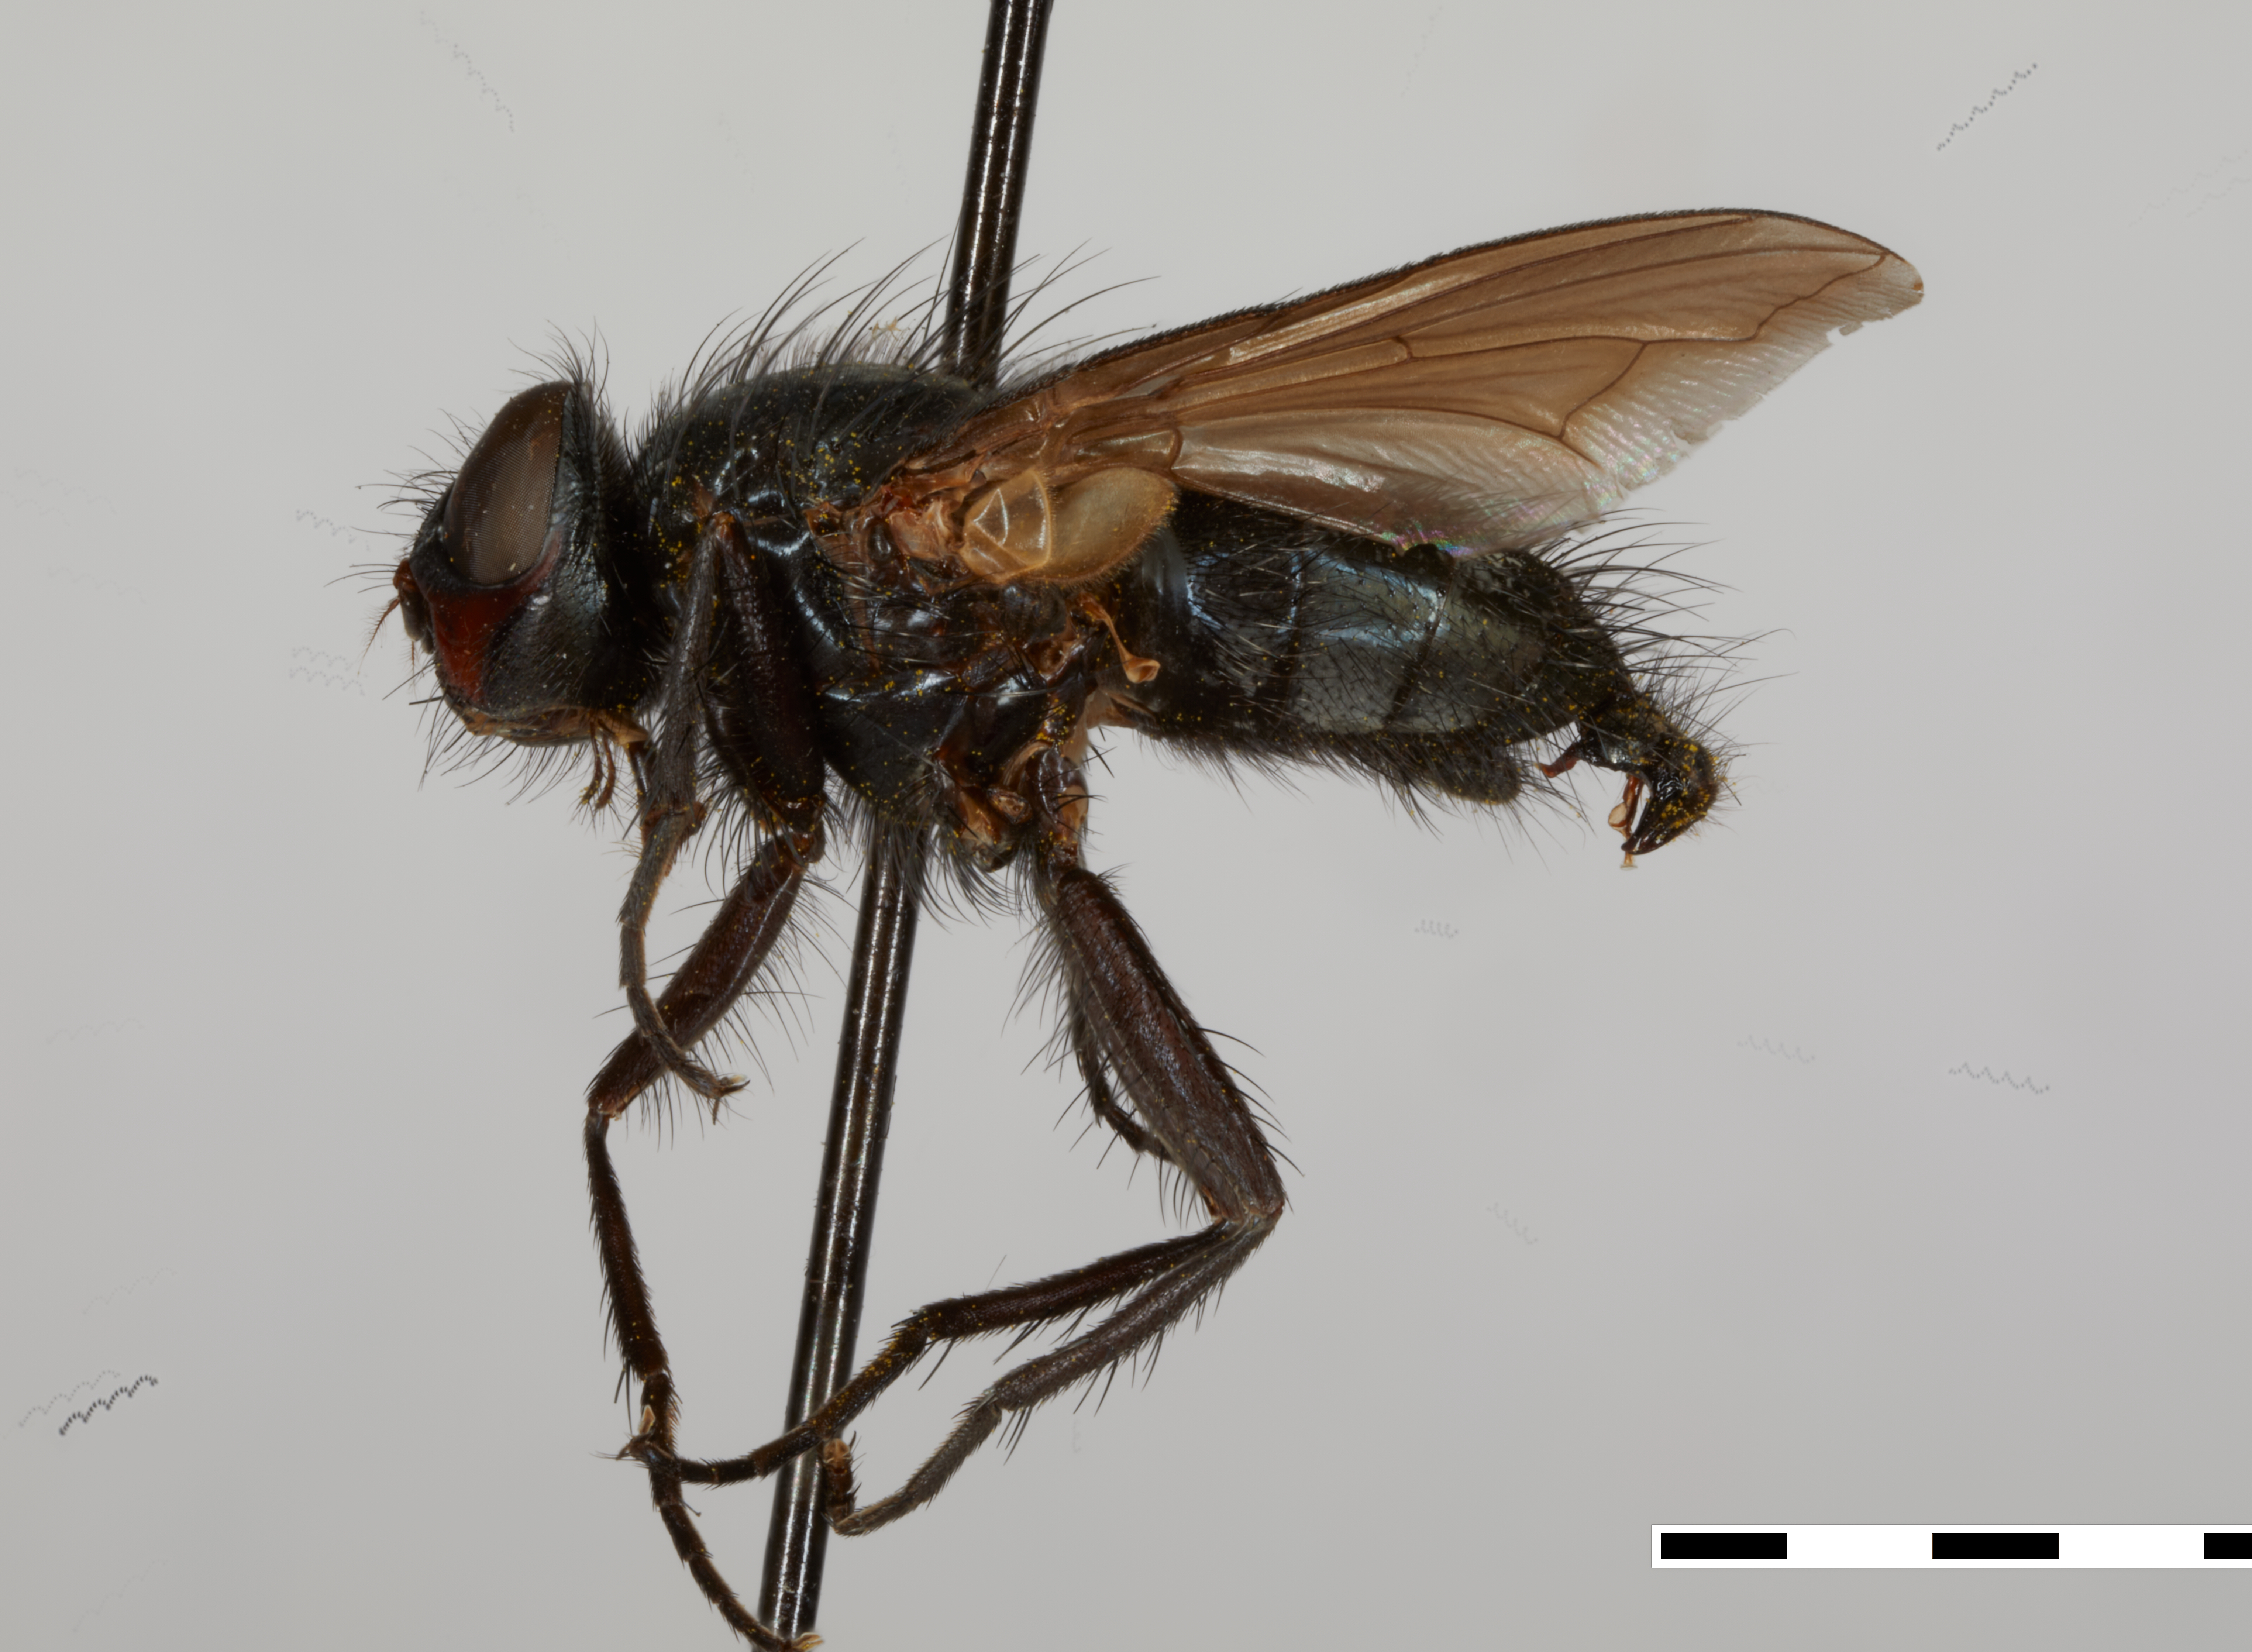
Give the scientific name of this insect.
Melanodexia californica
